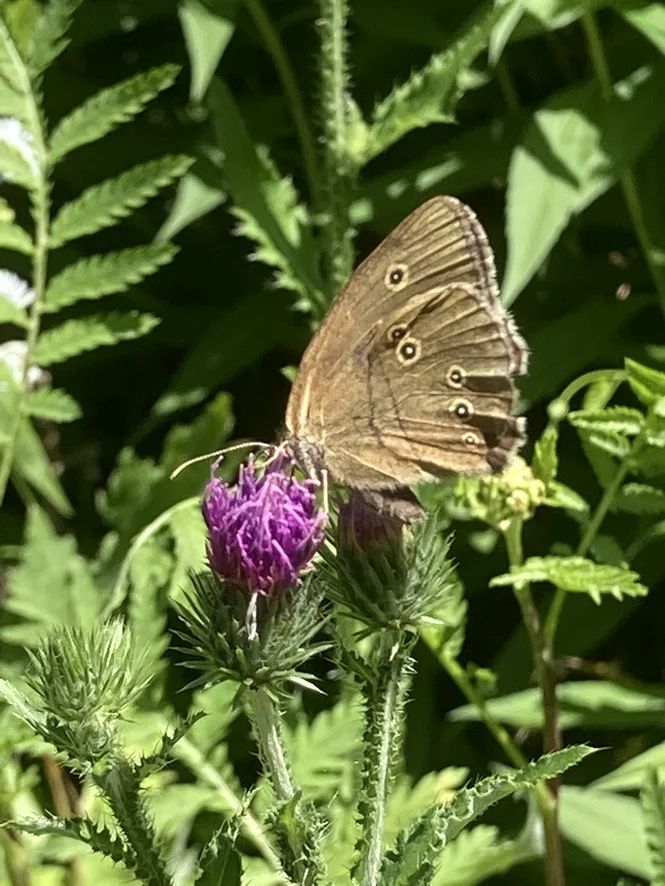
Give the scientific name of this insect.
Aphantopus hyperantus
